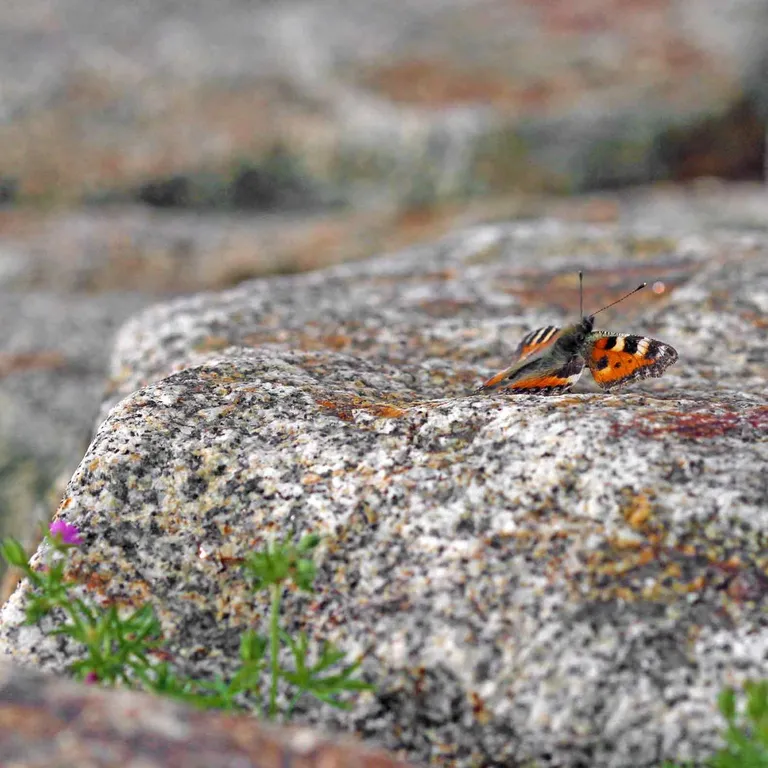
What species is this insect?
Aglais urticae
